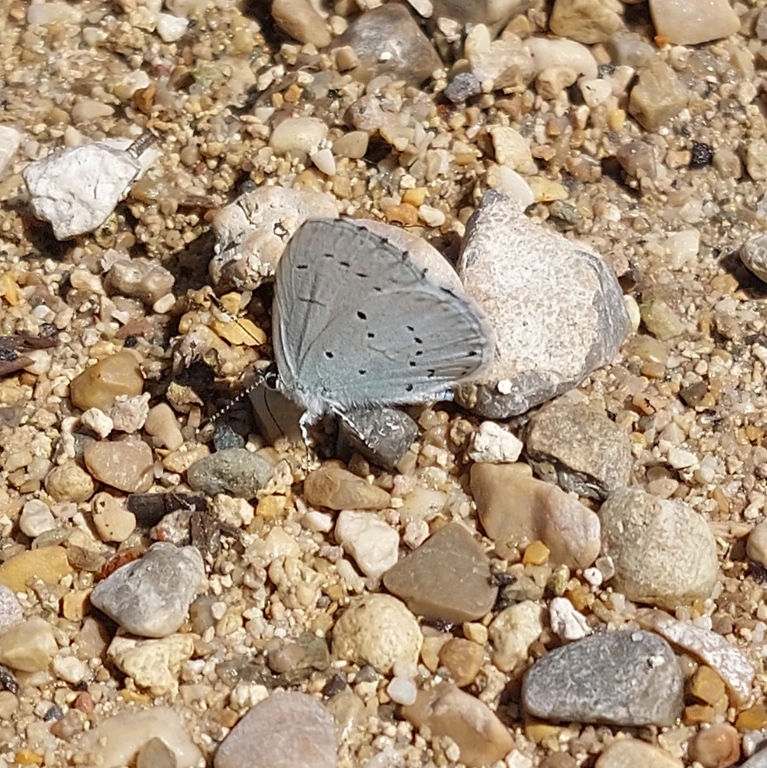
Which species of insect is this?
Celastrina argiolus
